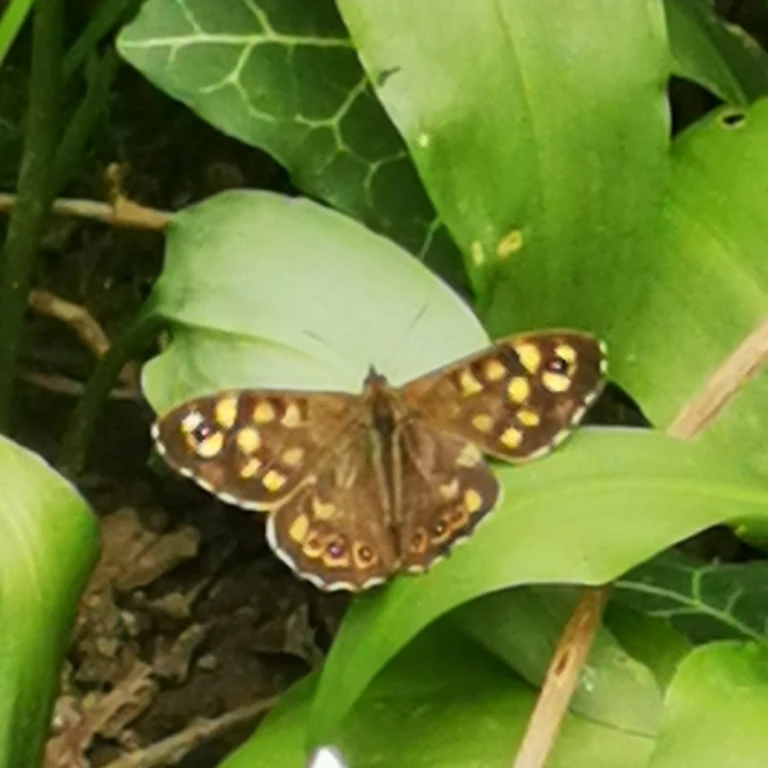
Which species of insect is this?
Pararge aegeria
